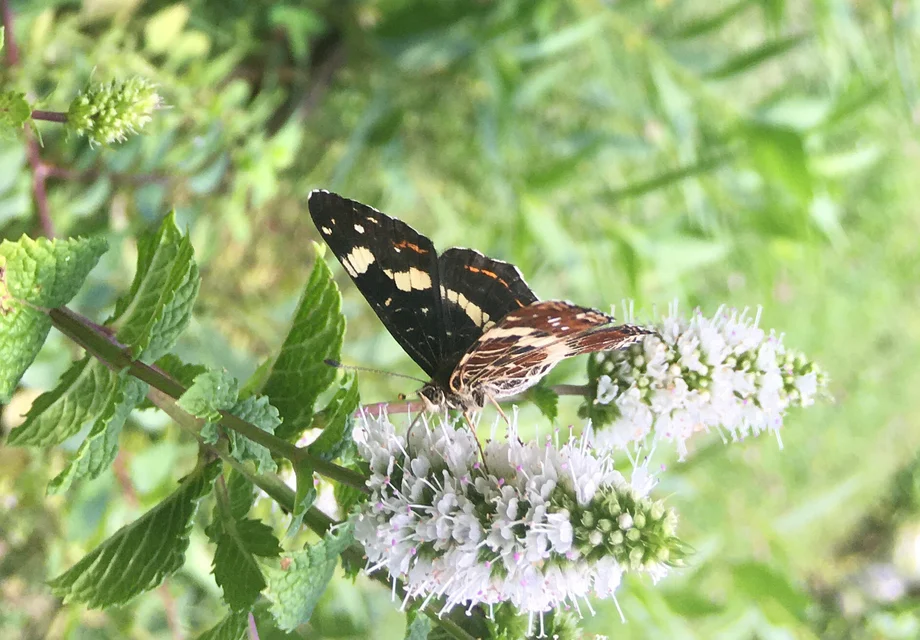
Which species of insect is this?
Araschnia levana
